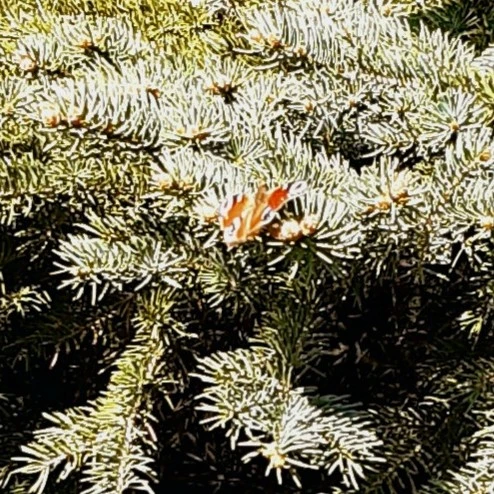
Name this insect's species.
Aglais io
